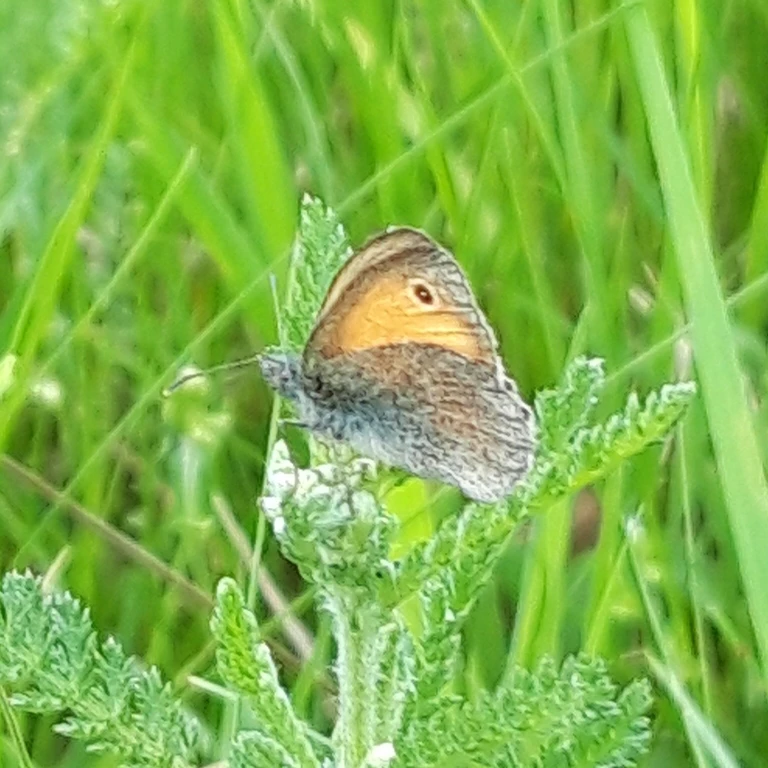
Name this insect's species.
Coenonympha pamphilus
